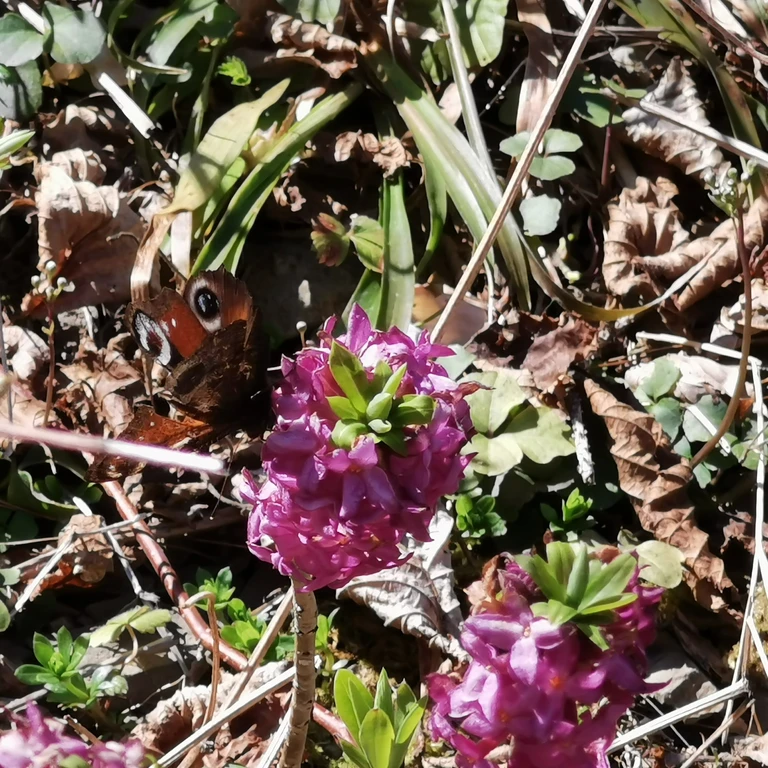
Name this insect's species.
Aglais io
